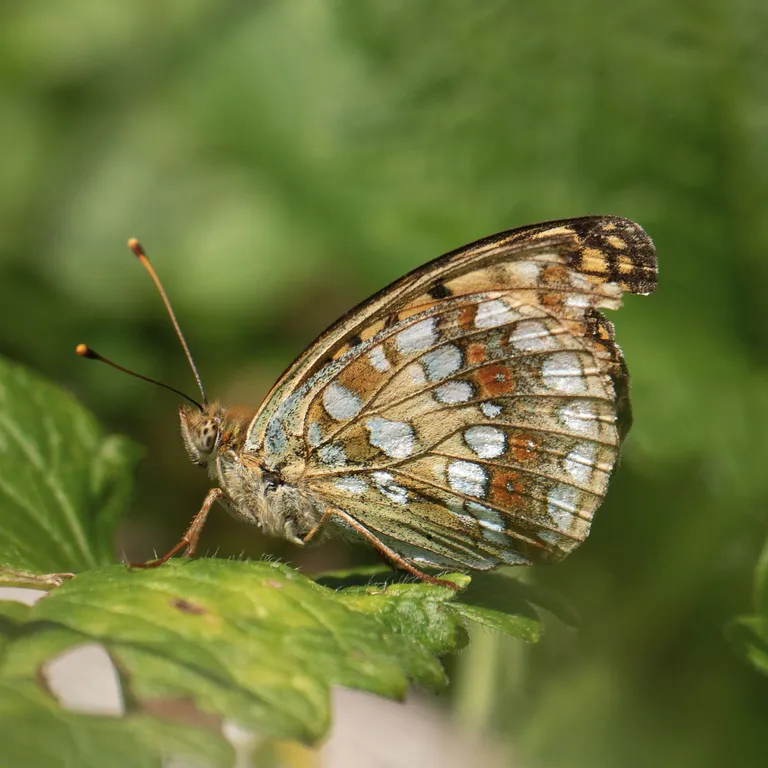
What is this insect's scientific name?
Fabriciana adippe
